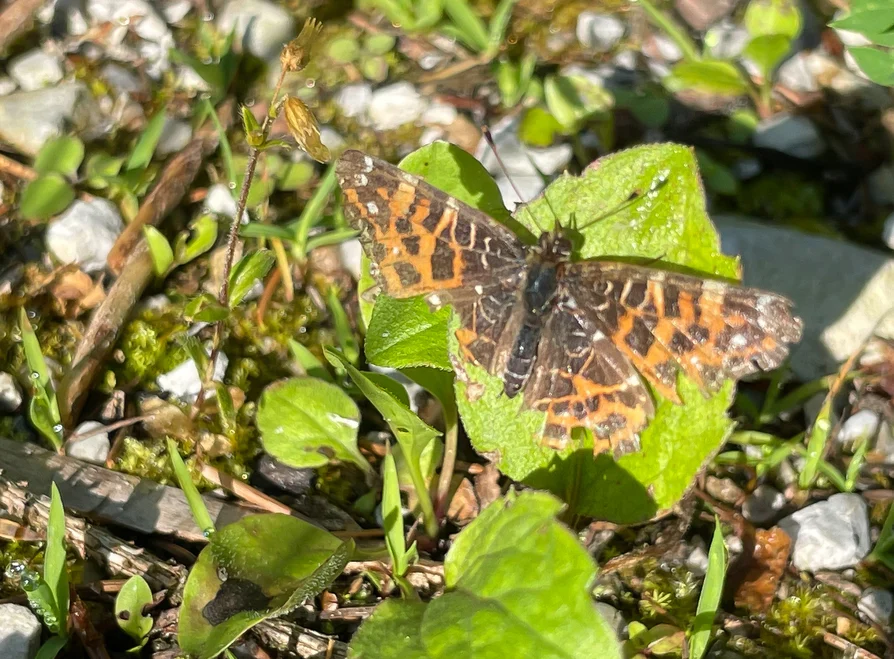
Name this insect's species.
Araschnia levana
